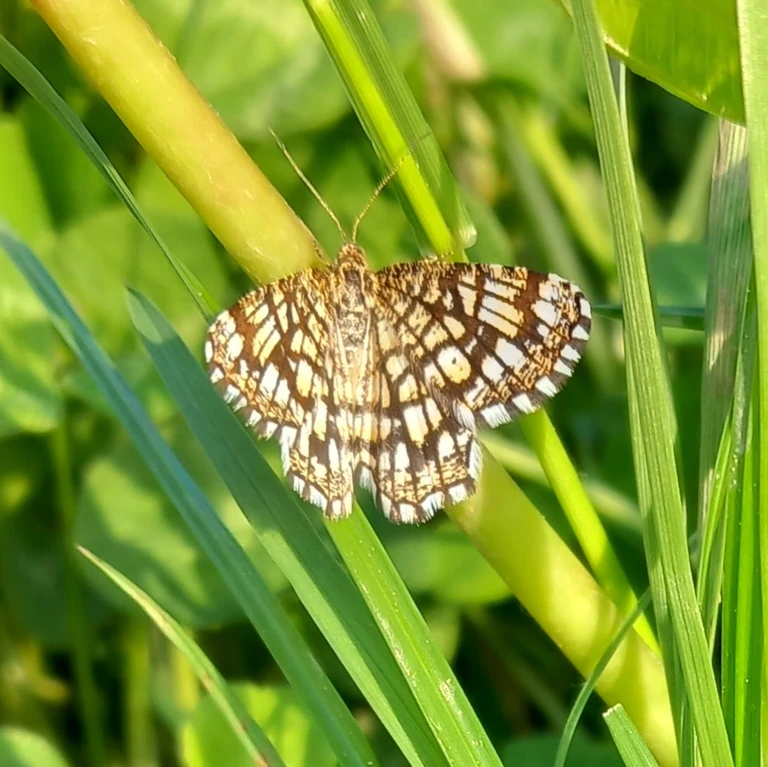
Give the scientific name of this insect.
Chiasmia clathrata
